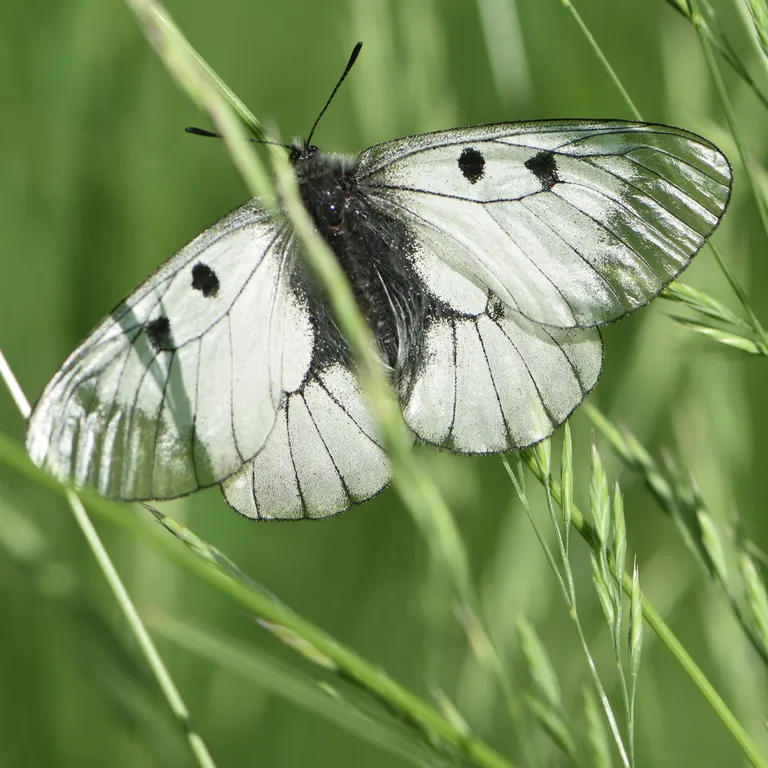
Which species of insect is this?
Parnassius mnemosyne
